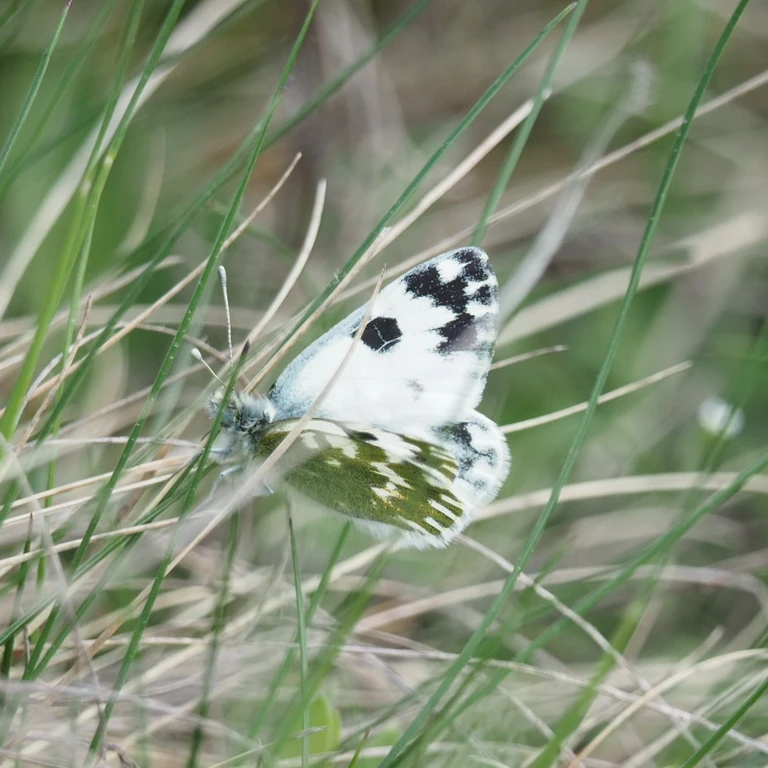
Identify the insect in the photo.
Pontia edusa
